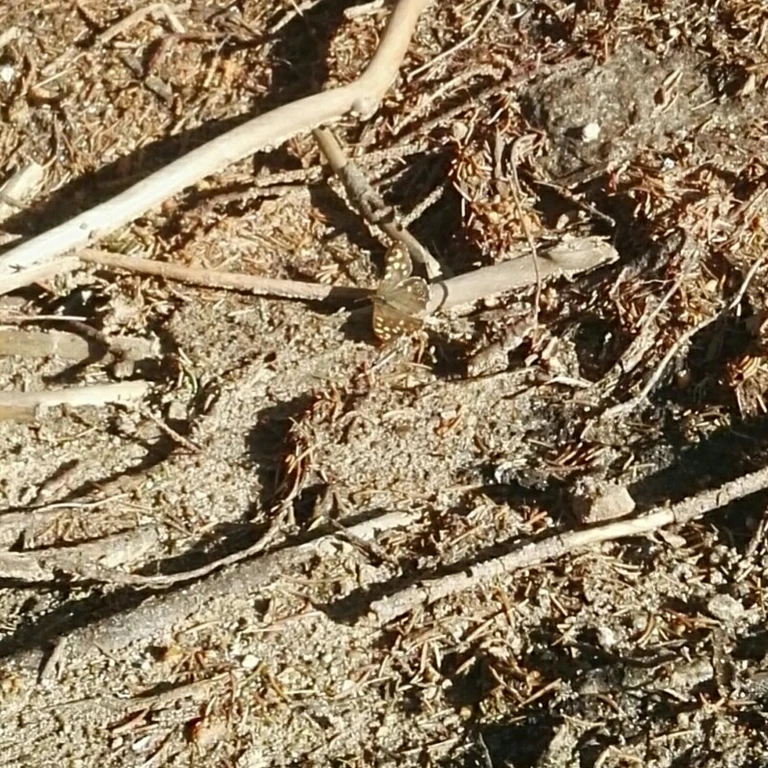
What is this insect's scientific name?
Pararge aegeria
